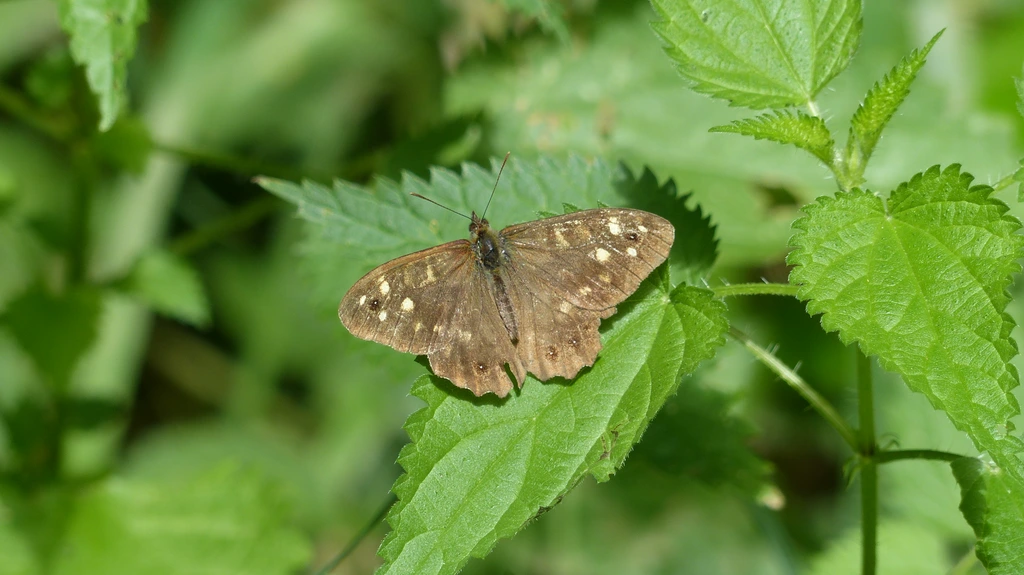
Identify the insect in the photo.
Pararge aegeria
